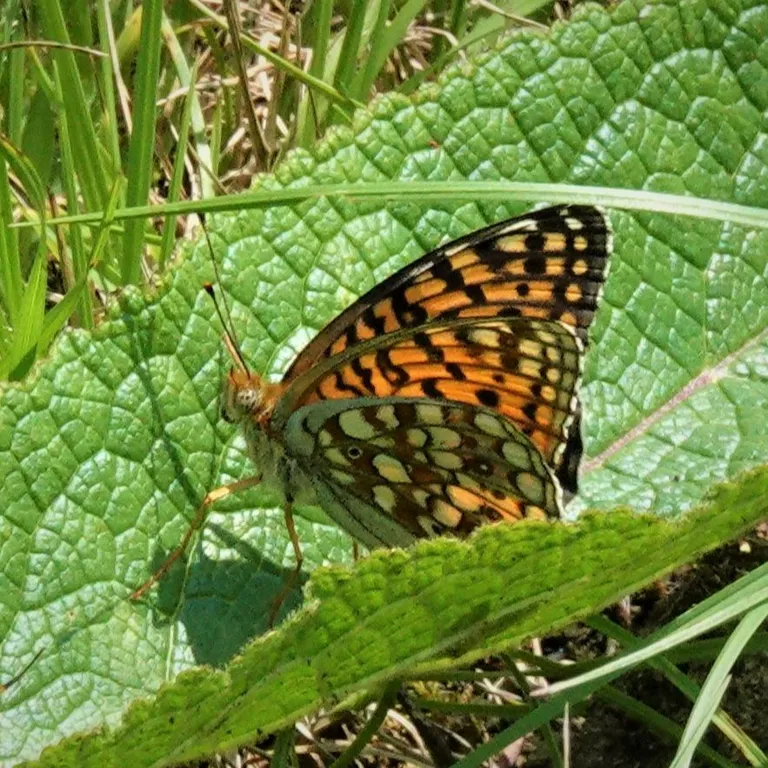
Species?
Fabriciana niobe
